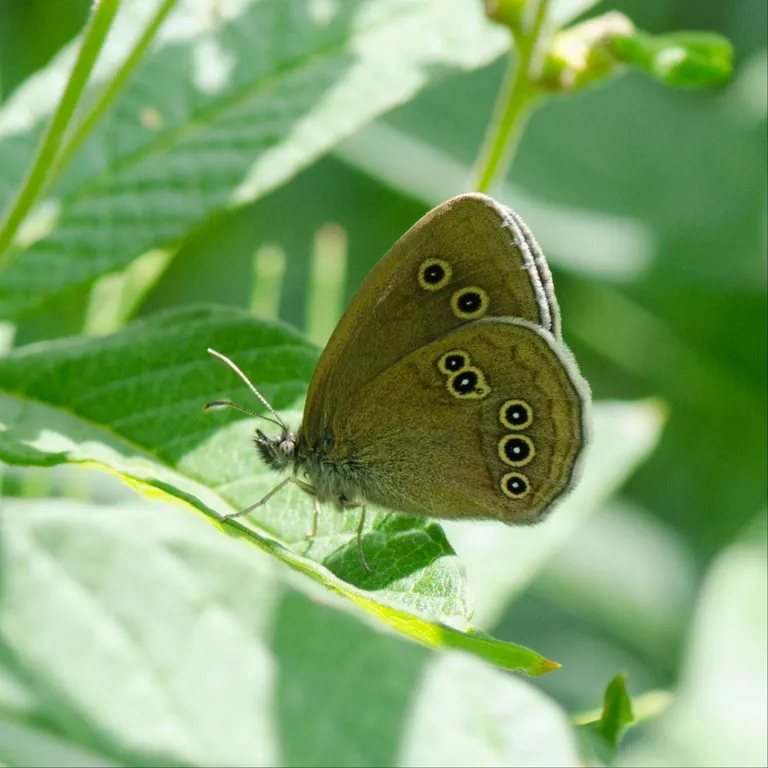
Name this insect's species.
Aphantopus hyperantus
